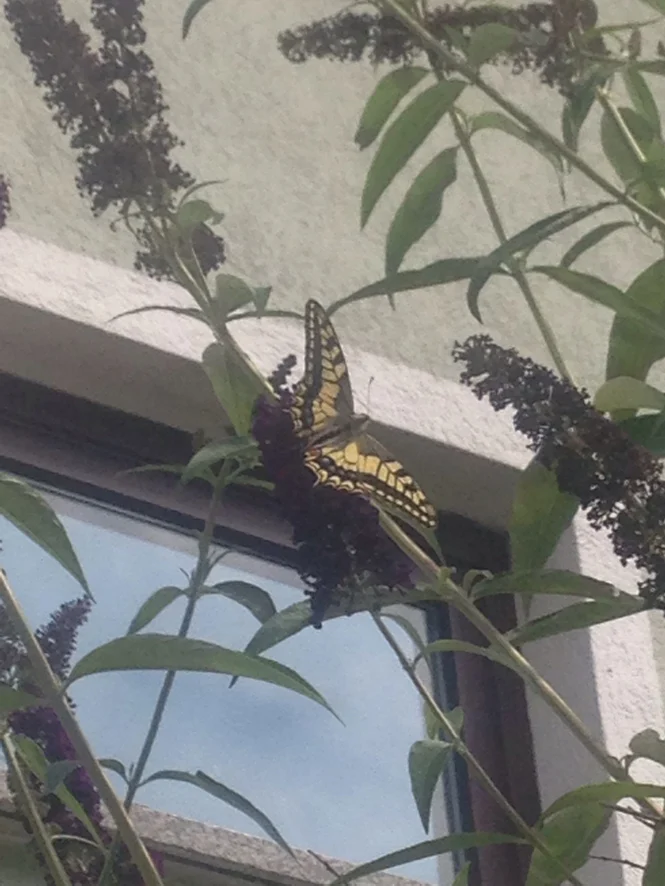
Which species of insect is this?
Papilio machaon
